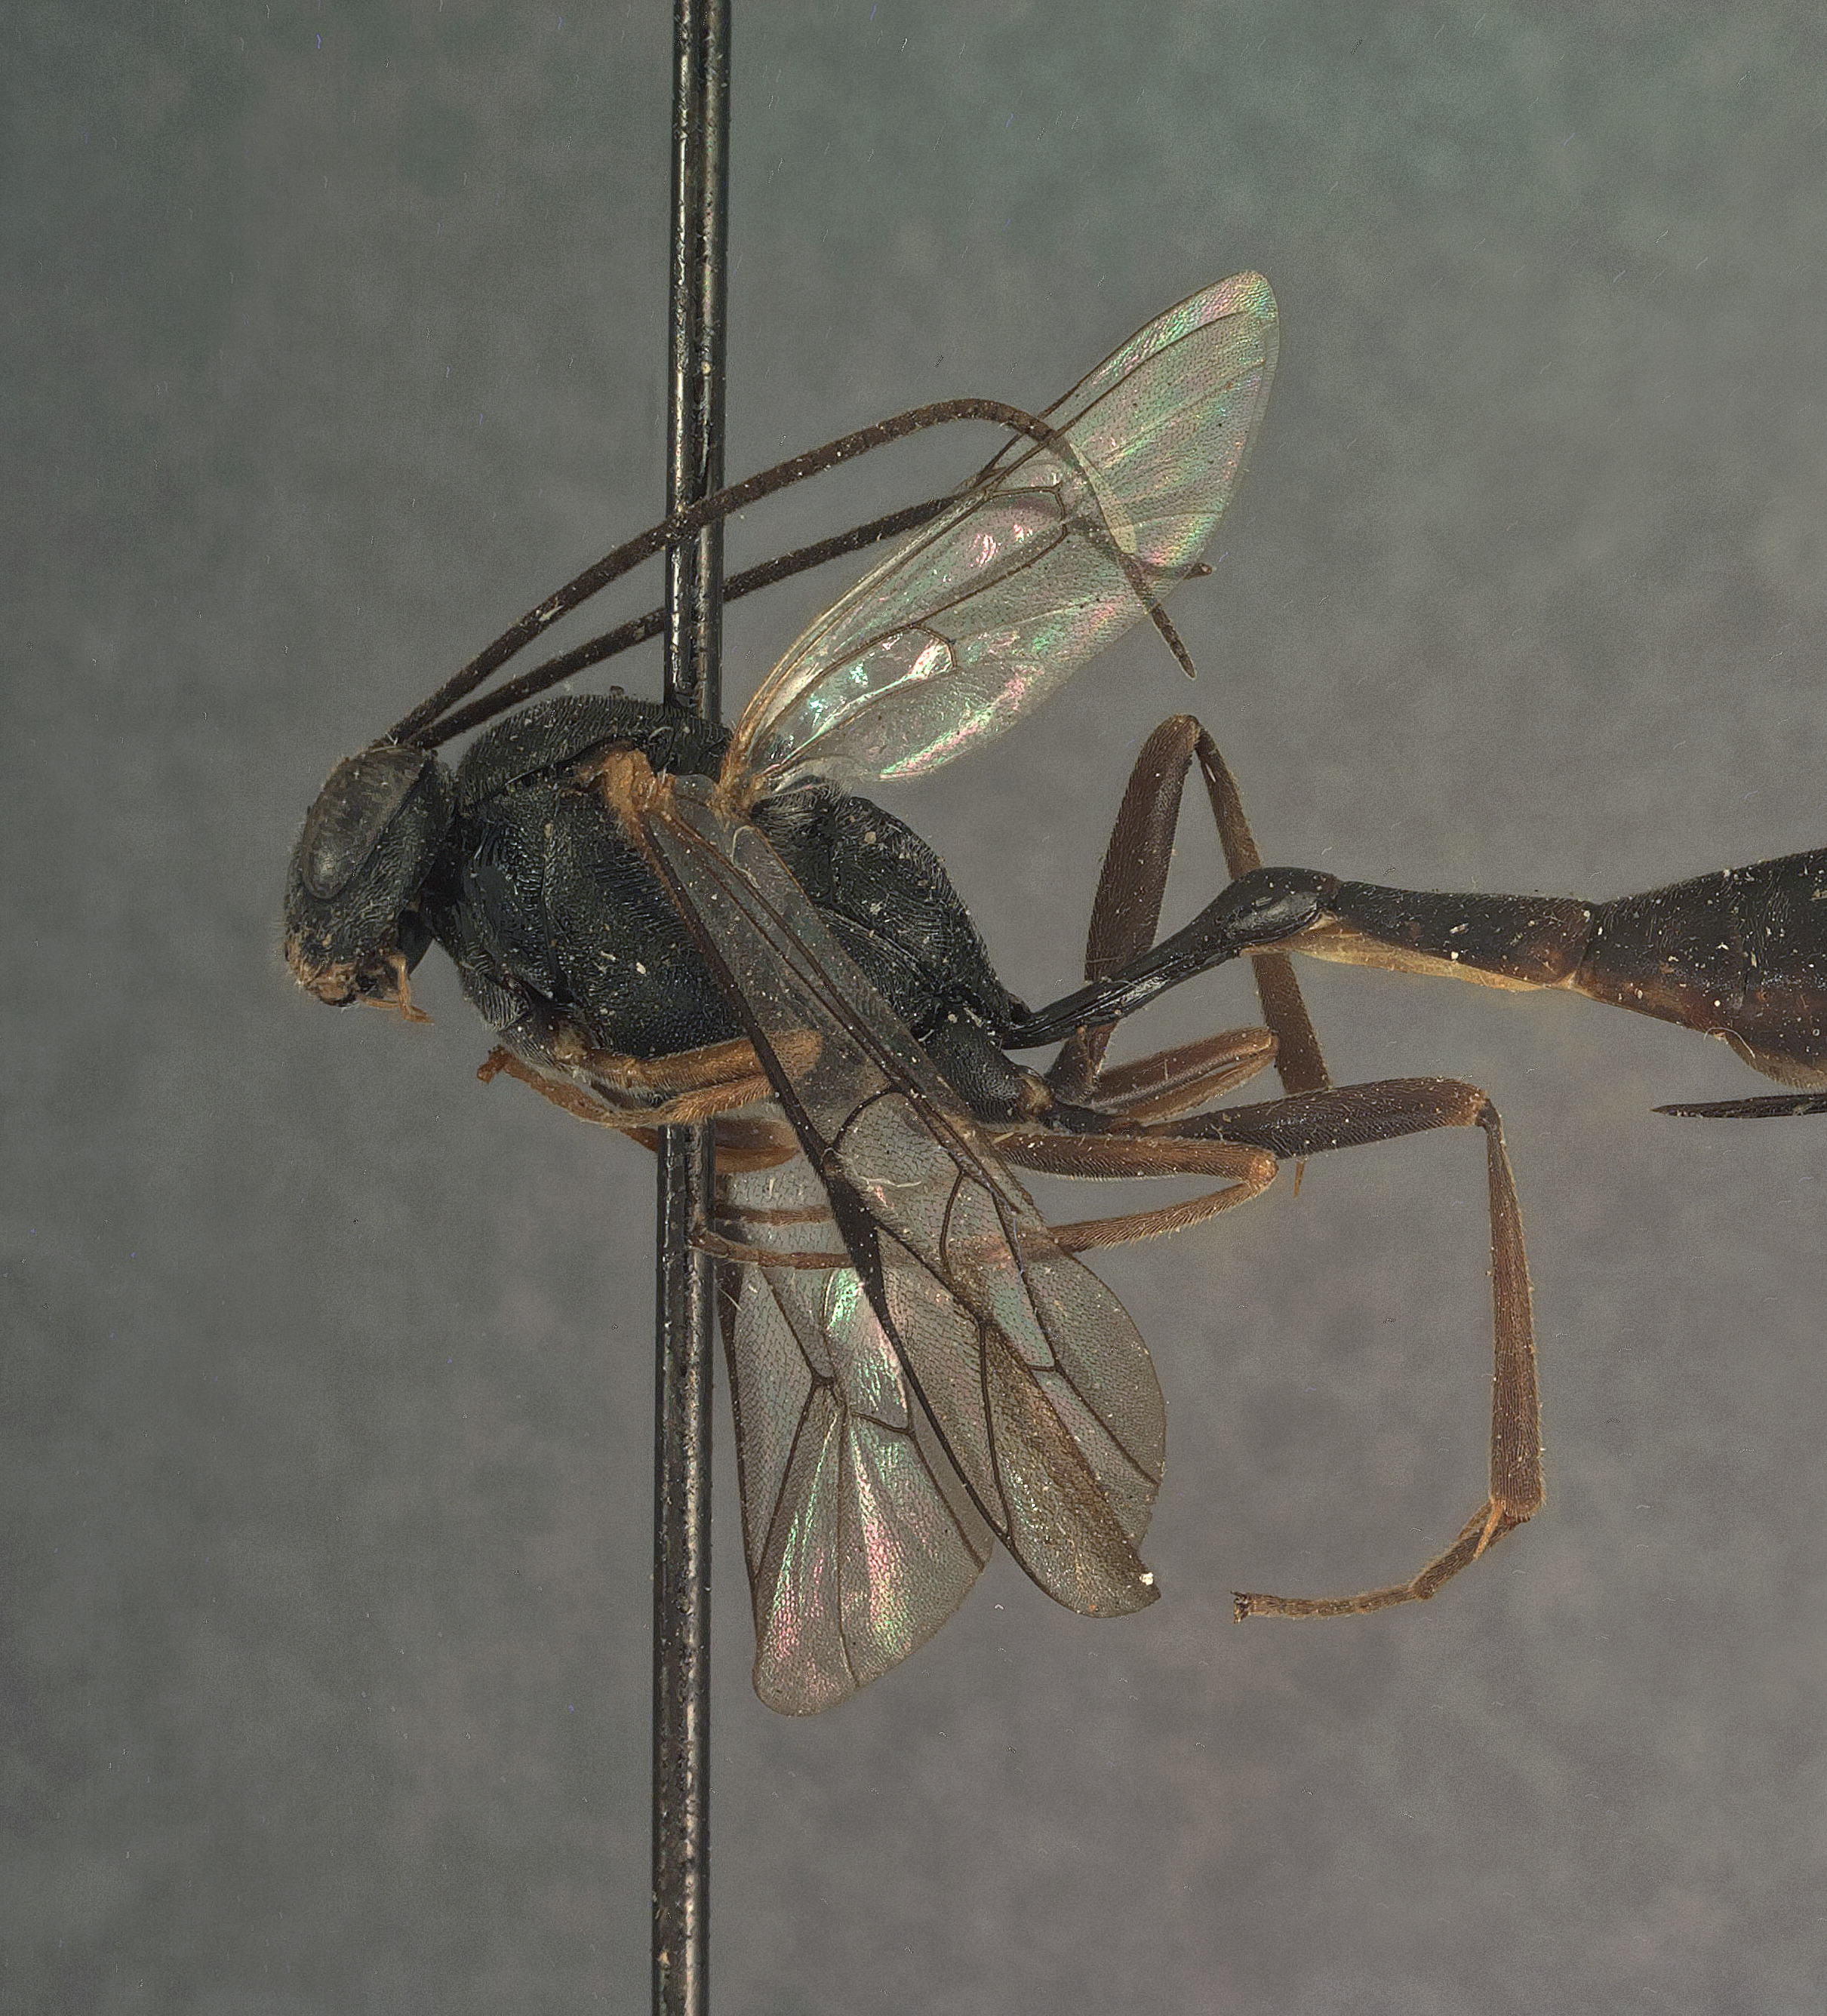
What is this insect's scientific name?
Campoplex hakonensis
